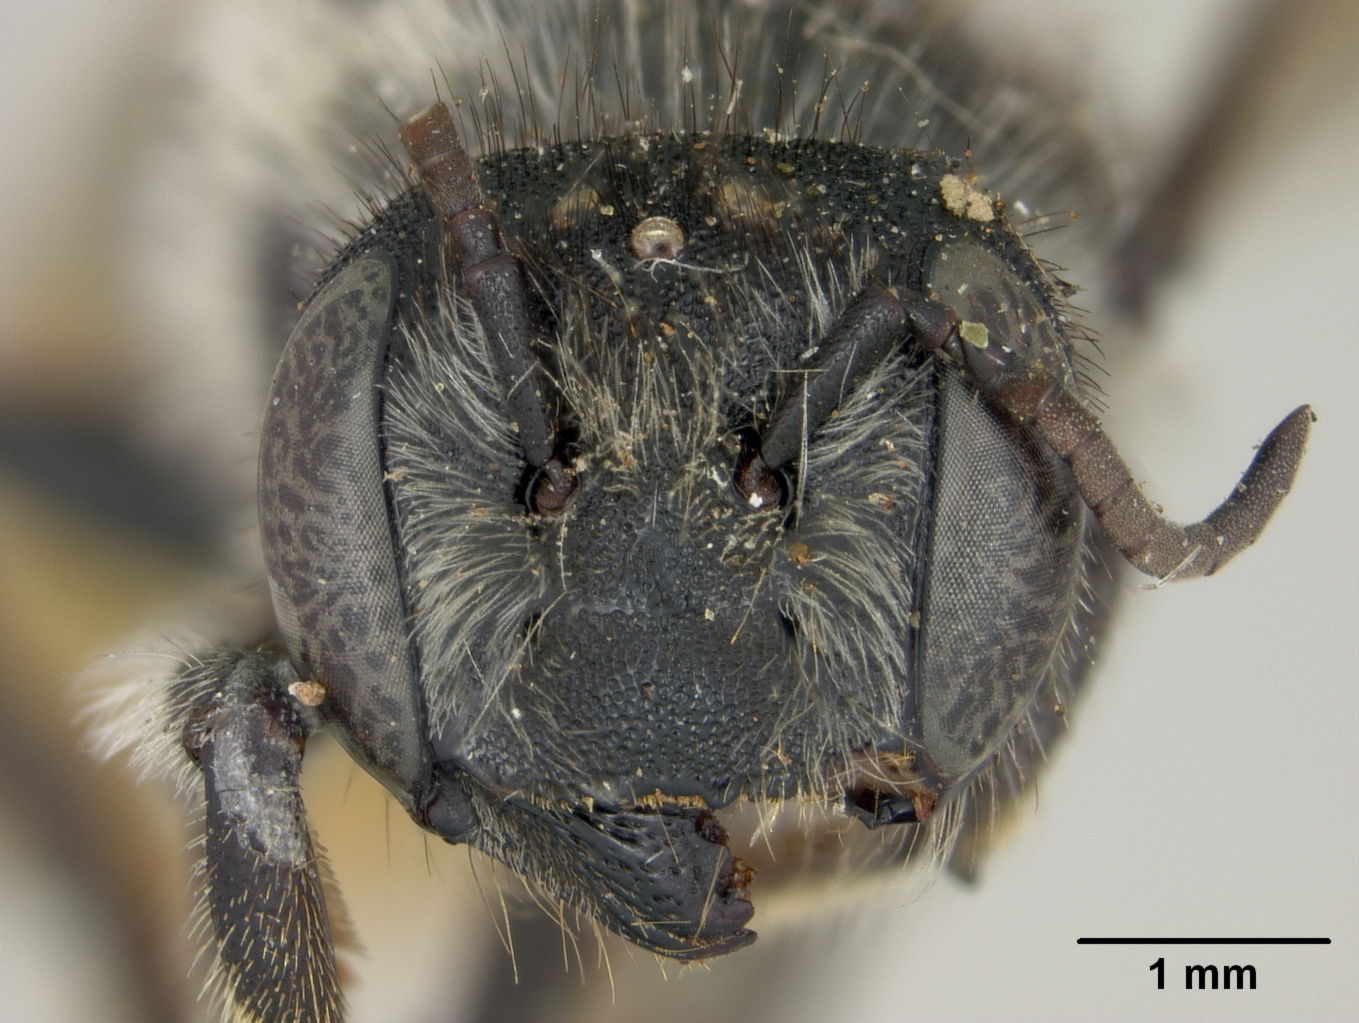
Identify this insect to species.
Megachile exclamans
